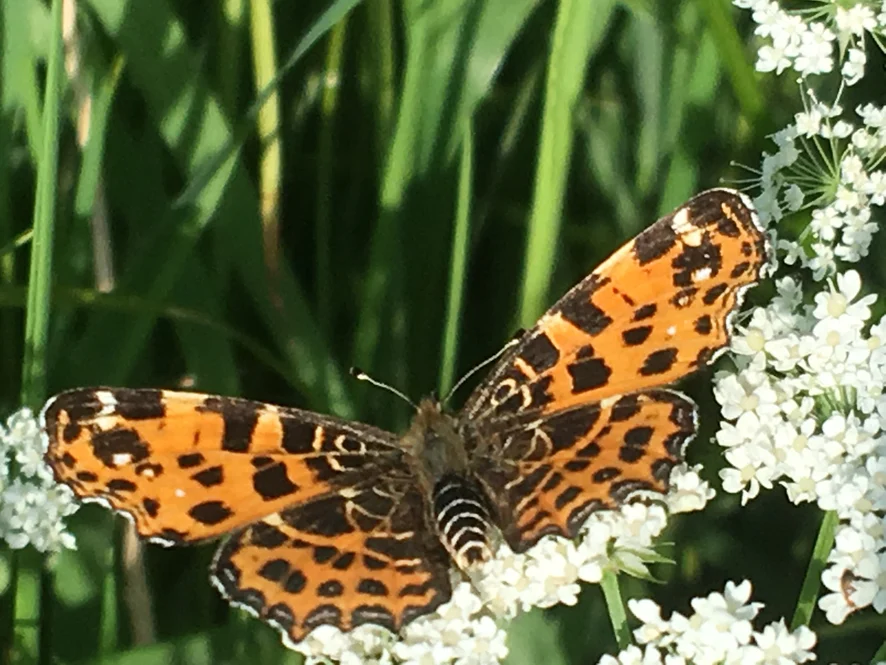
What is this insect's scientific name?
Araschnia levana
